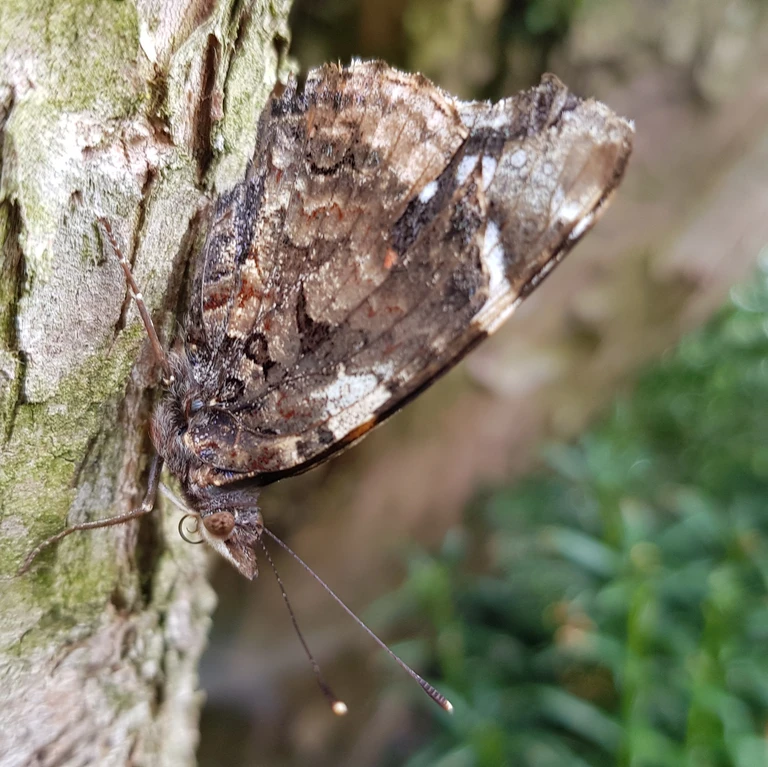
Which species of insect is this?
Vanessa atalanta
